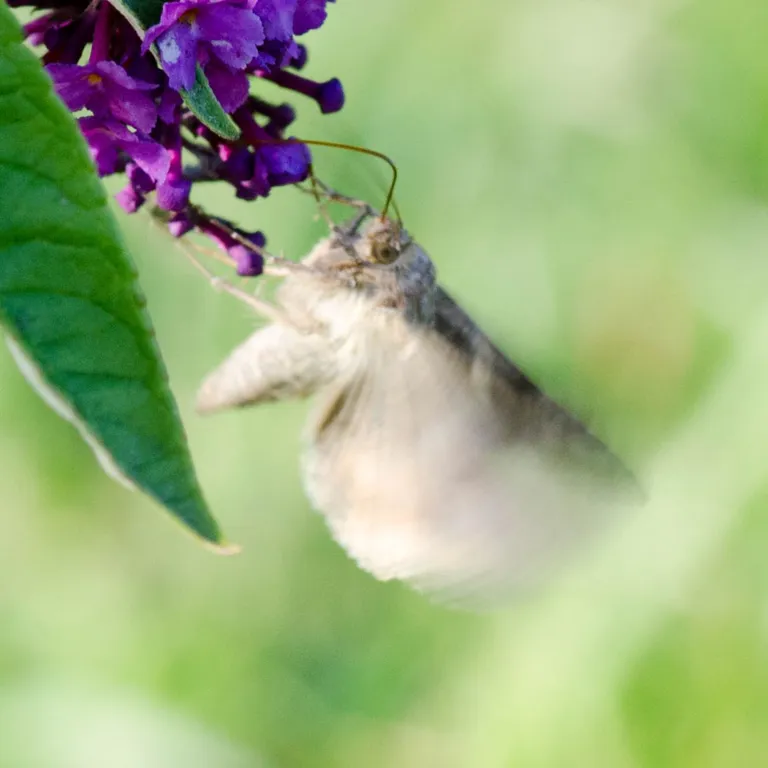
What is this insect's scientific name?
Autographa gamma
